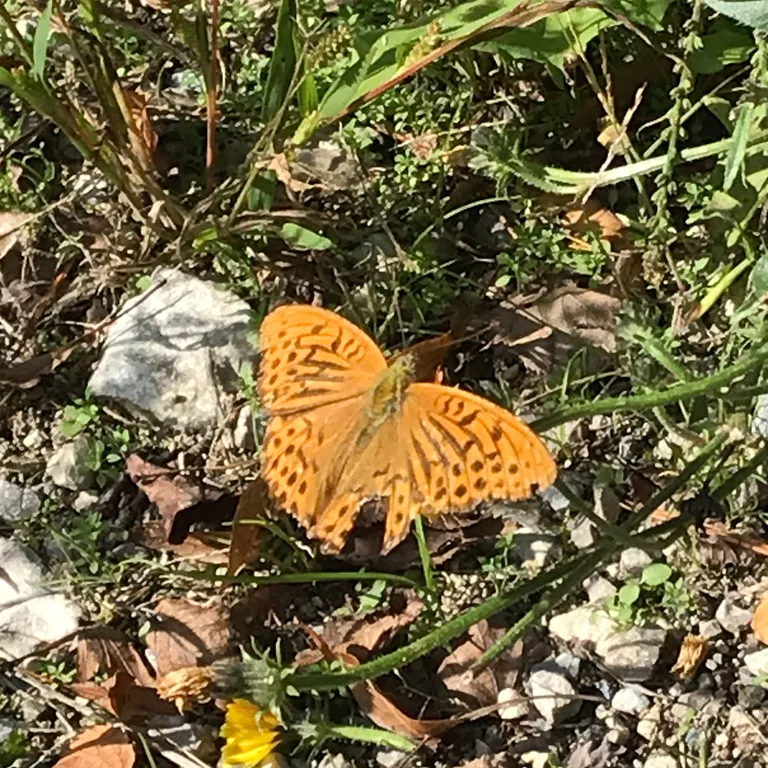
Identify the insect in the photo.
Argynnis paphia
